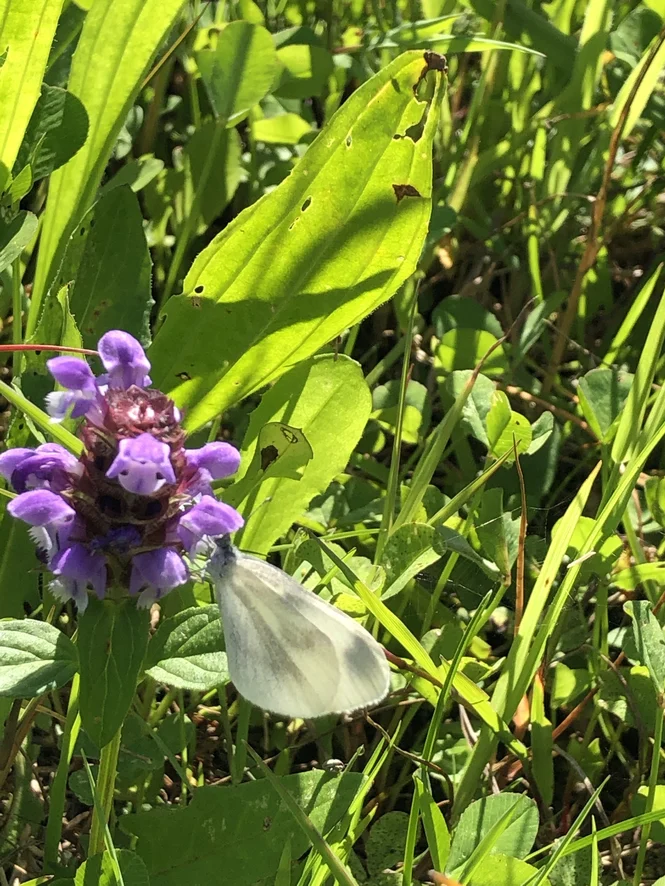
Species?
Leptidea sinapis/juvernica
